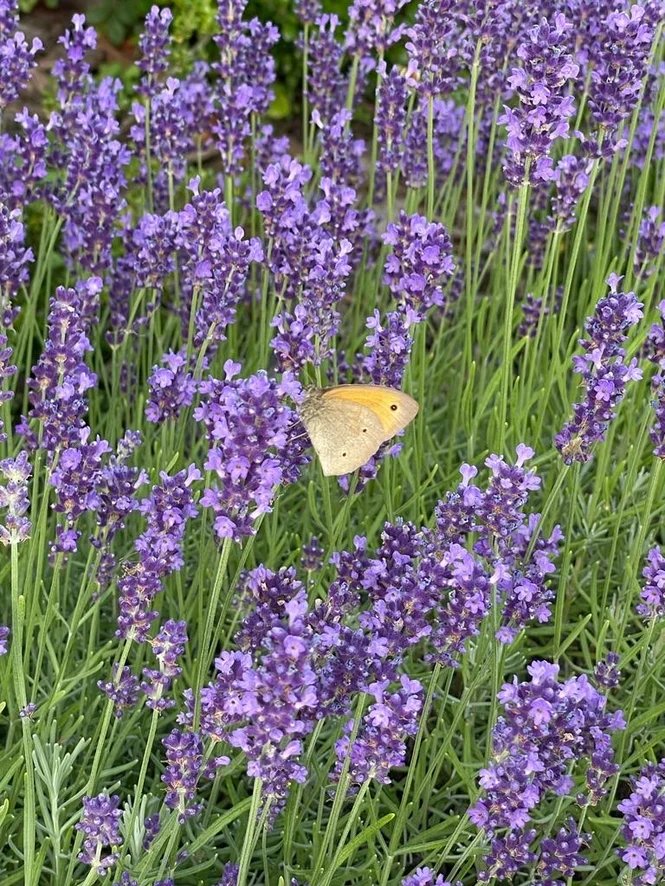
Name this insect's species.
Maniola jurtina
